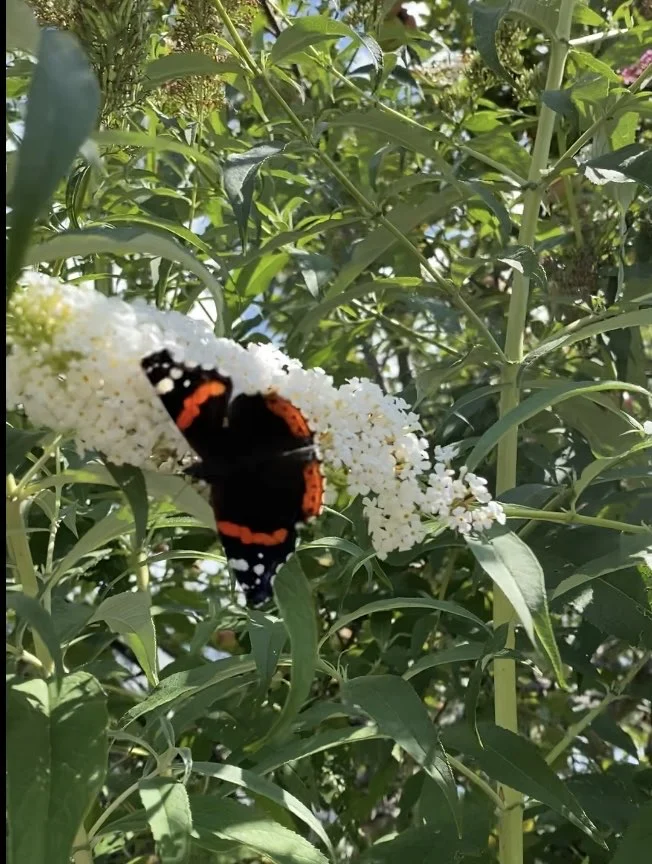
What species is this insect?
Vanessa atalanta
